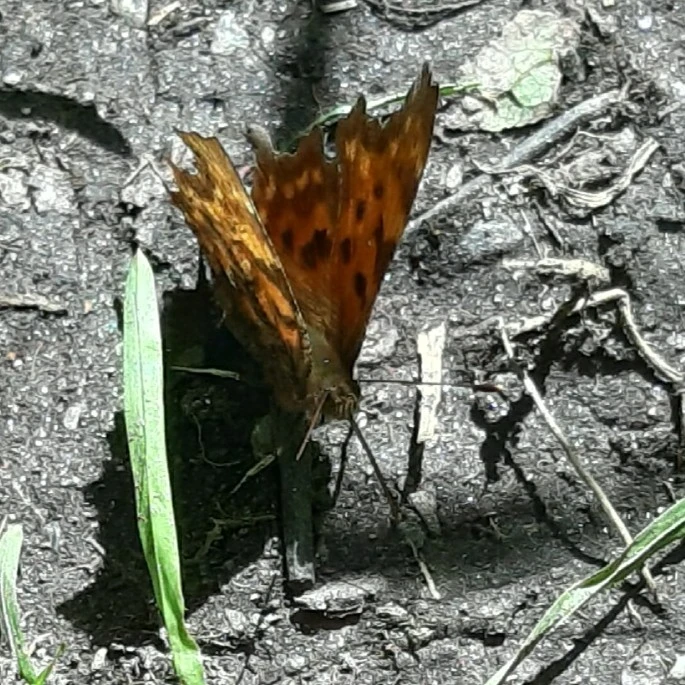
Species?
Polygonia c-album
